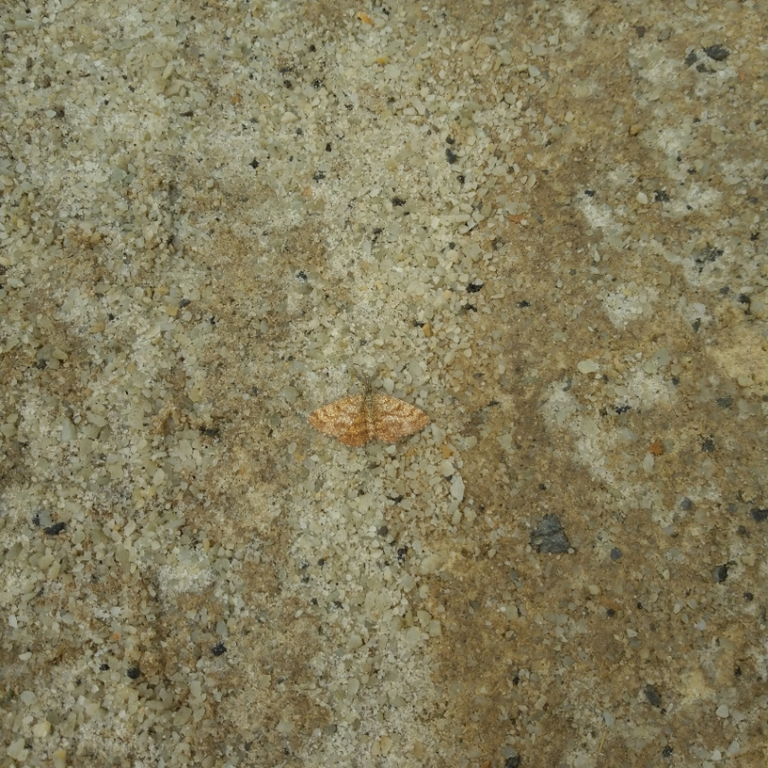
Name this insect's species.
Ematurga atomaria
